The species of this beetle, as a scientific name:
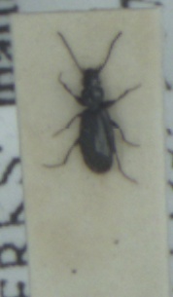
Microlestes maurus
